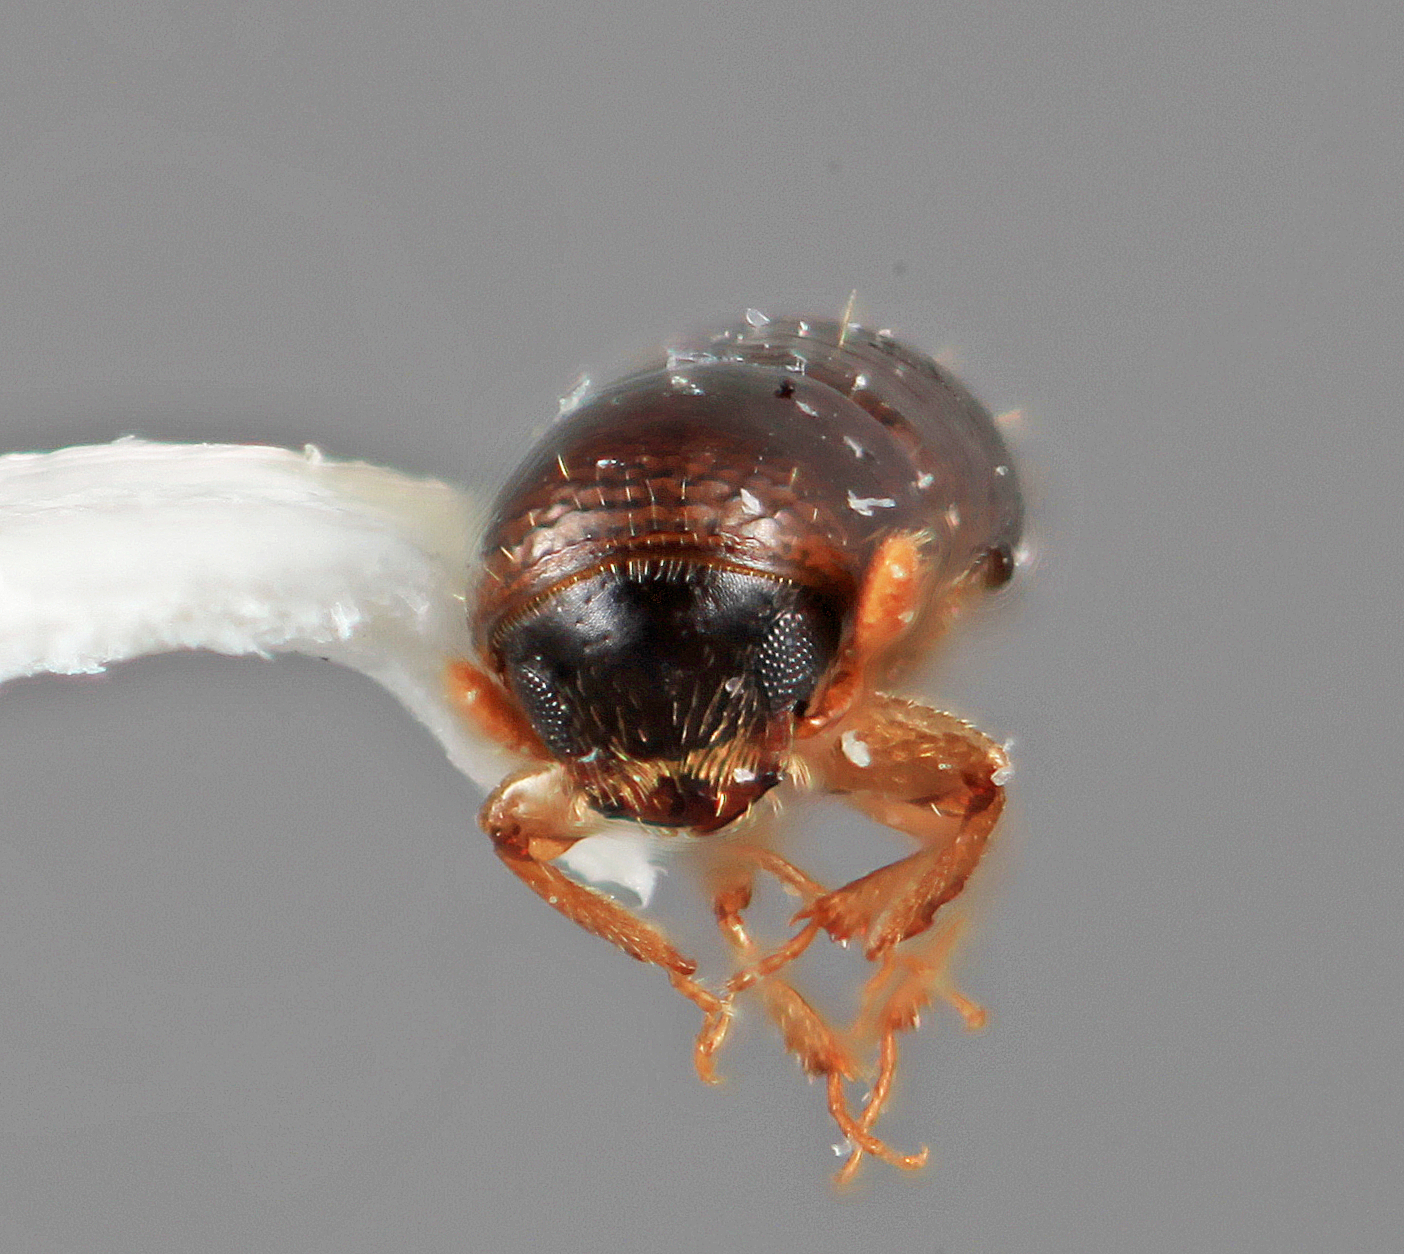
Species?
Amphicranus thunesi
